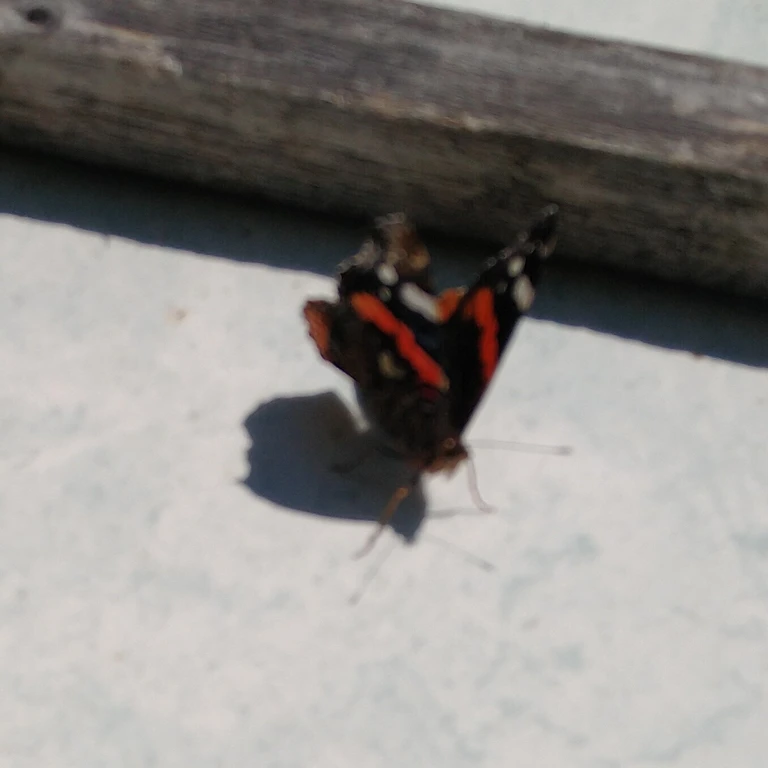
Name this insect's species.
Vanessa atalanta
